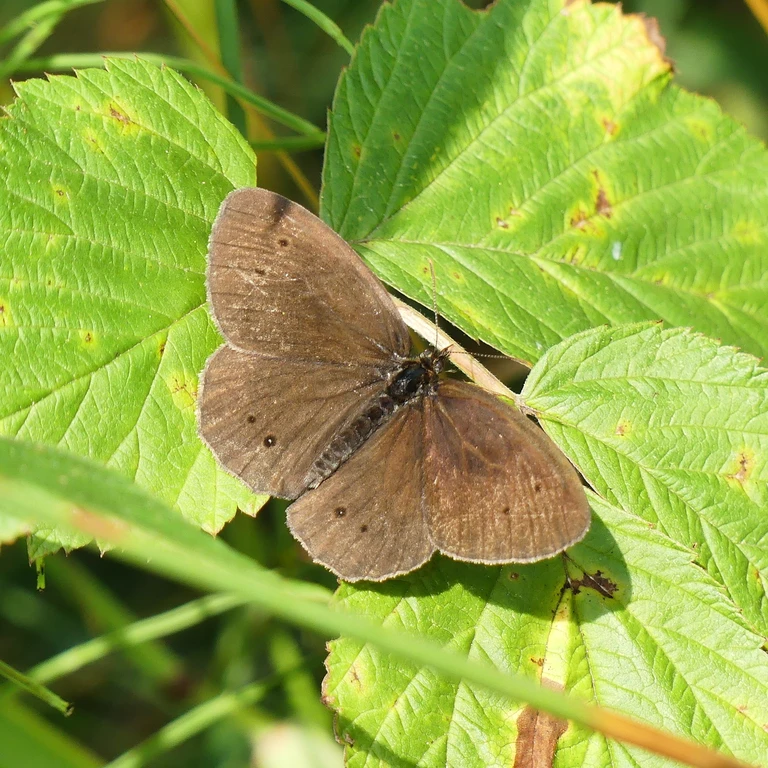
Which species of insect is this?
Aphantopus hyperantus
